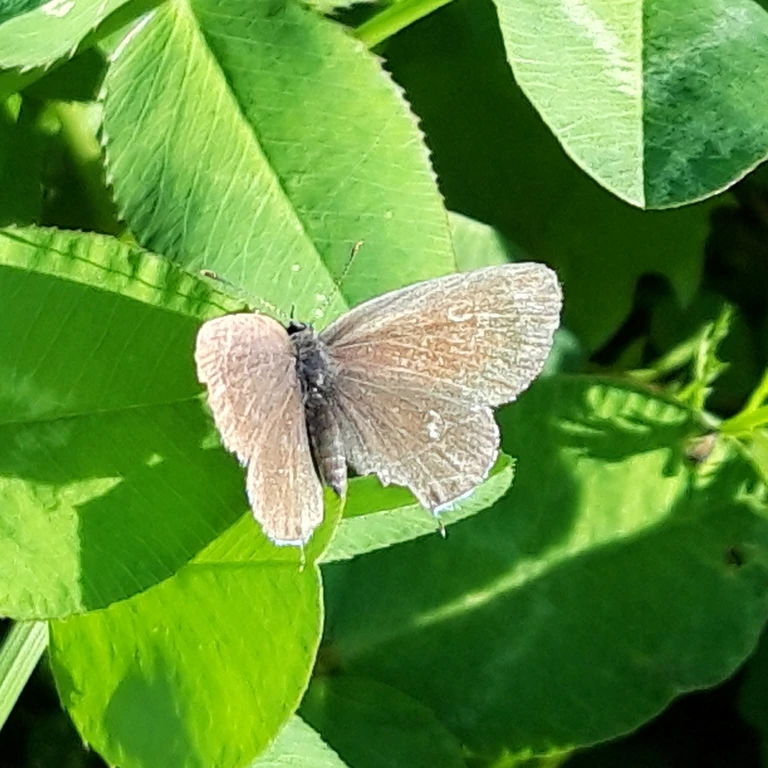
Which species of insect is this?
Cupido argiades (also Elkalyce argiades)
